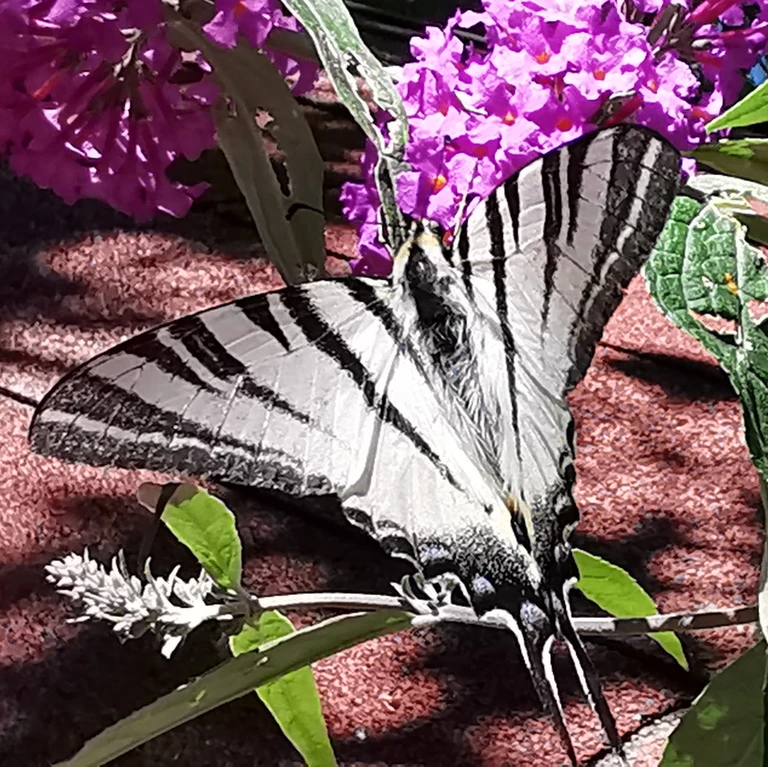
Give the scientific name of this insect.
Iphiclides podalirius
